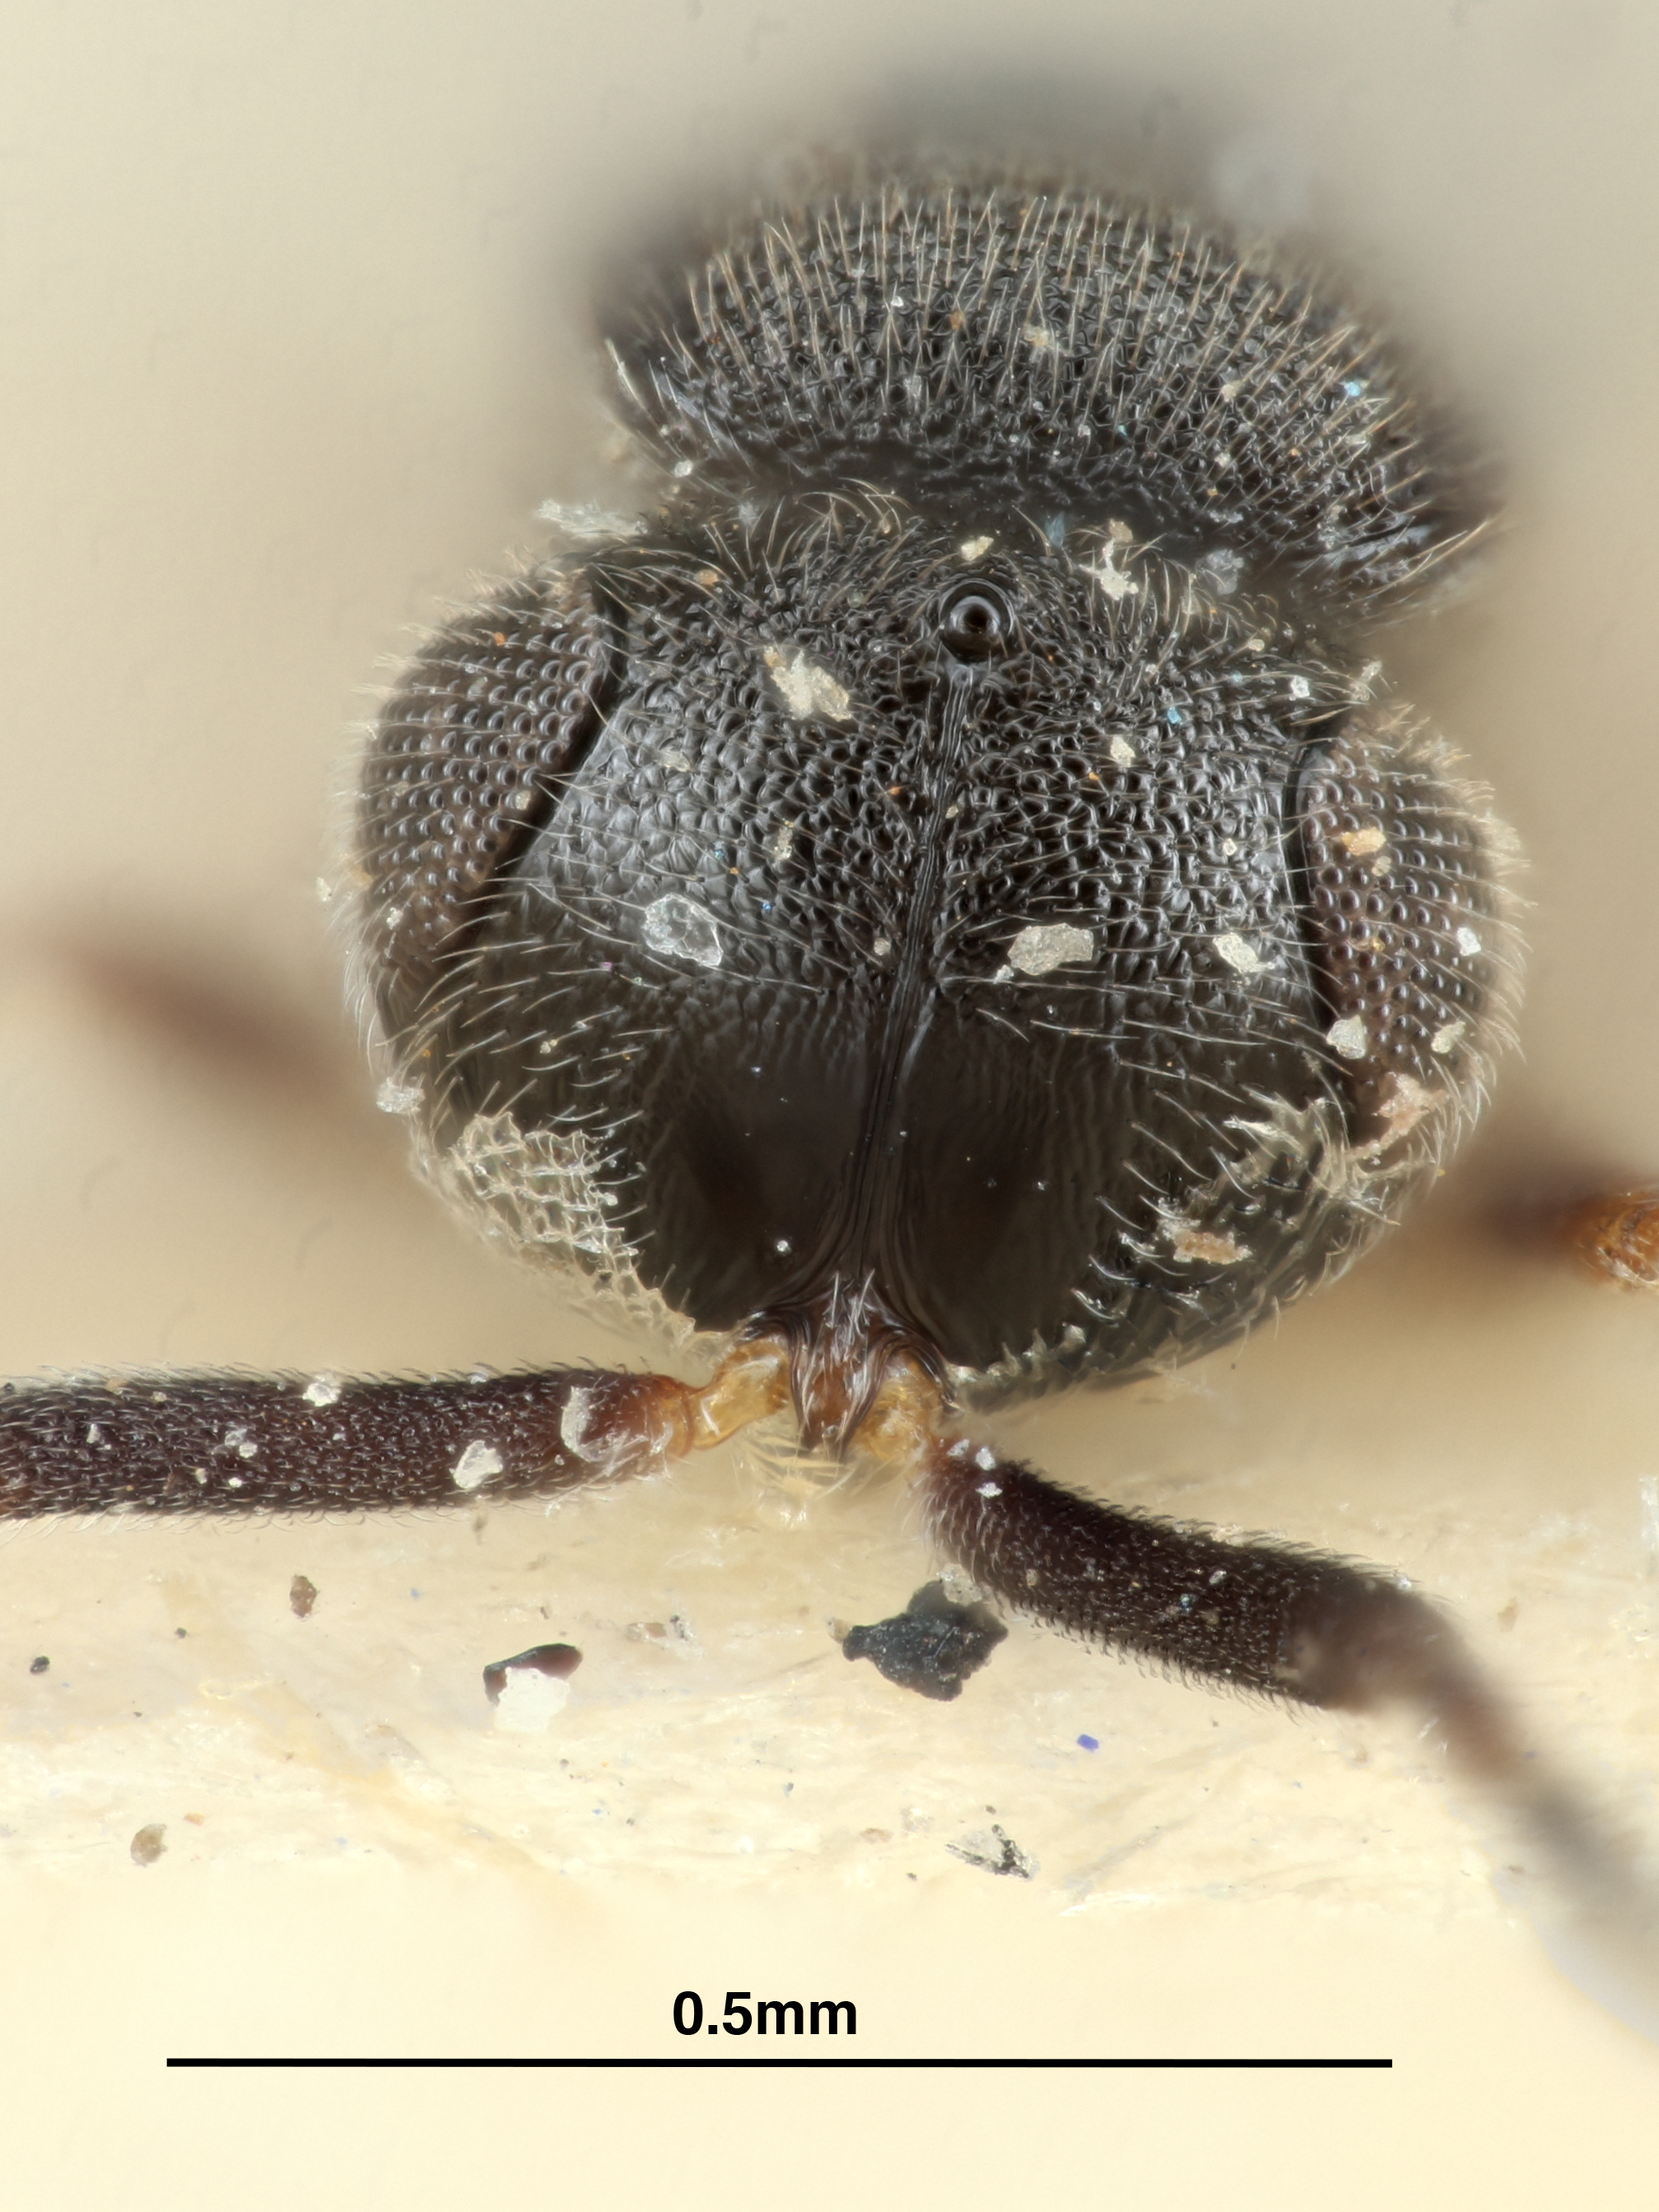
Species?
Trimorus subapterus
